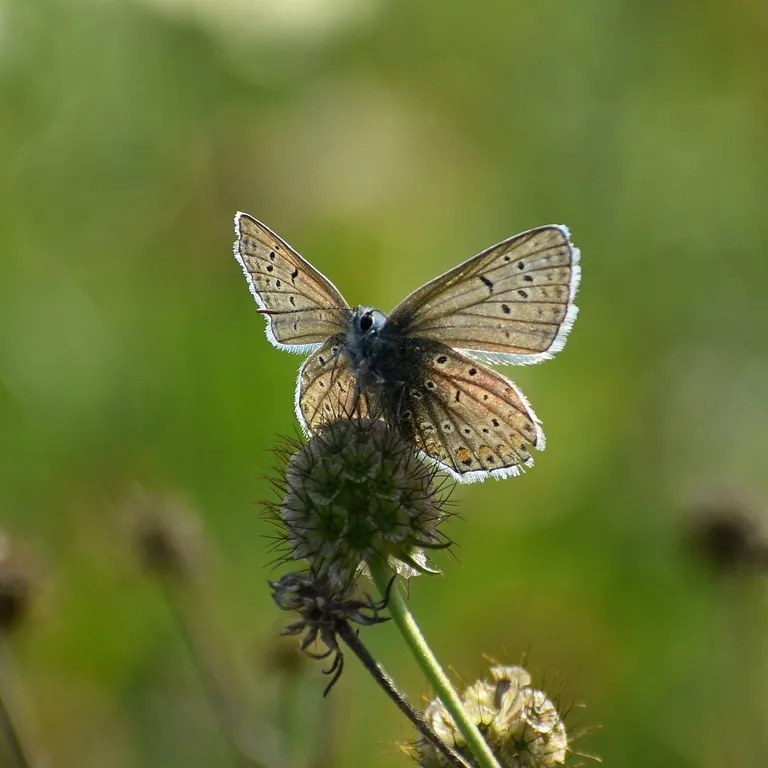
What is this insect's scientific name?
Polyommatus icarus
